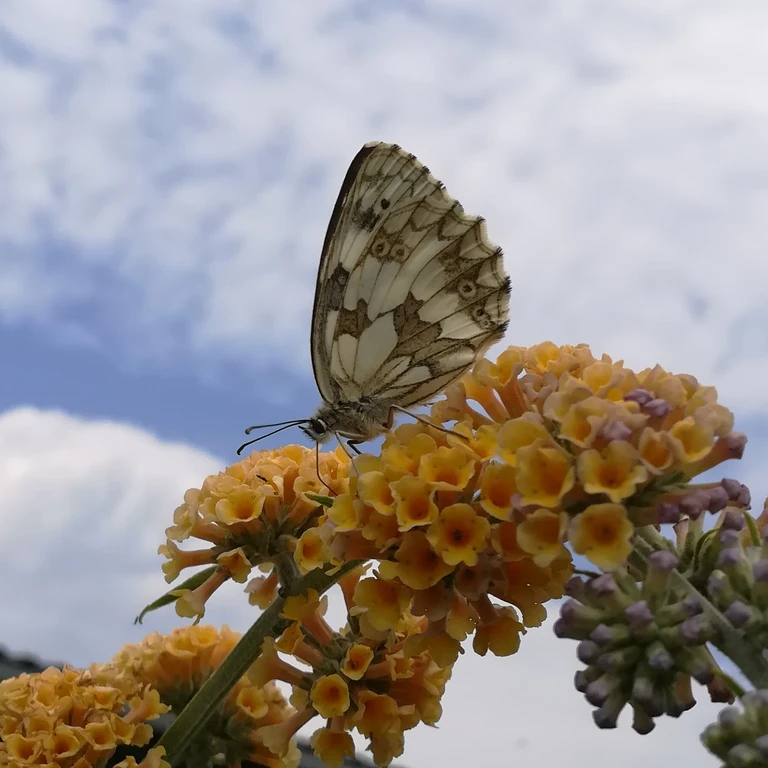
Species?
Melanargia galathea
